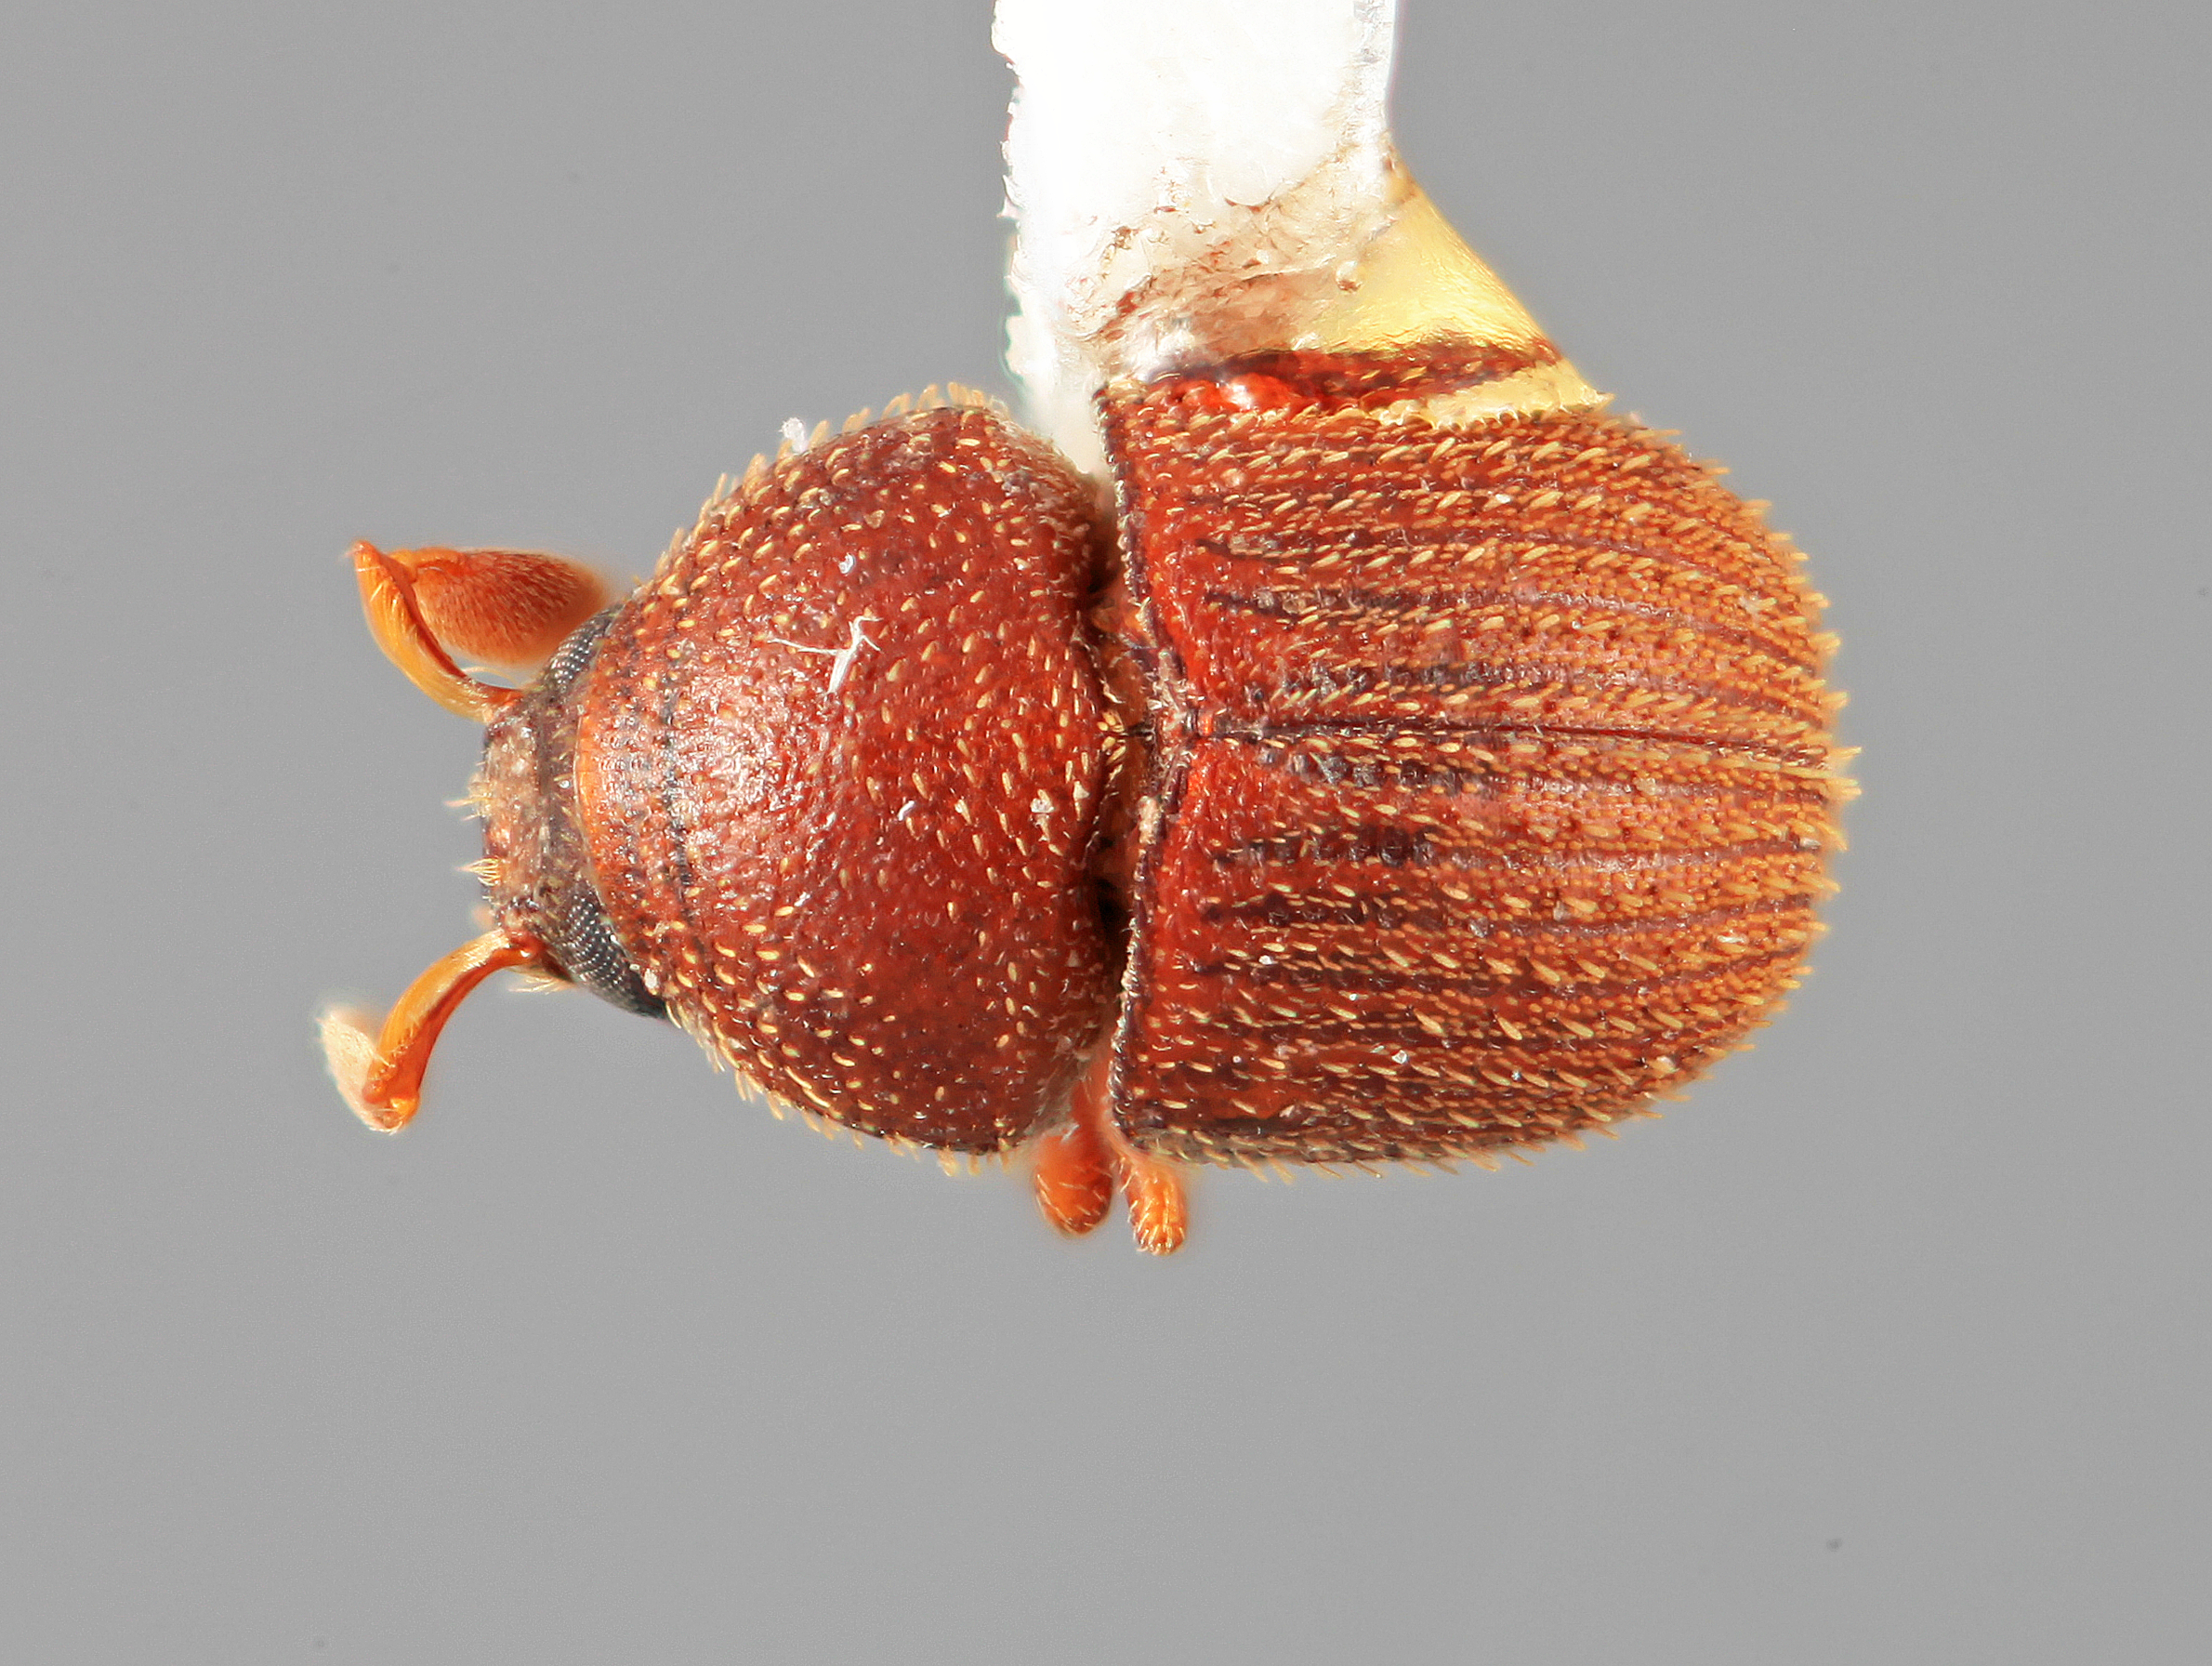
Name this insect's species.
Chramesus solicitatus
